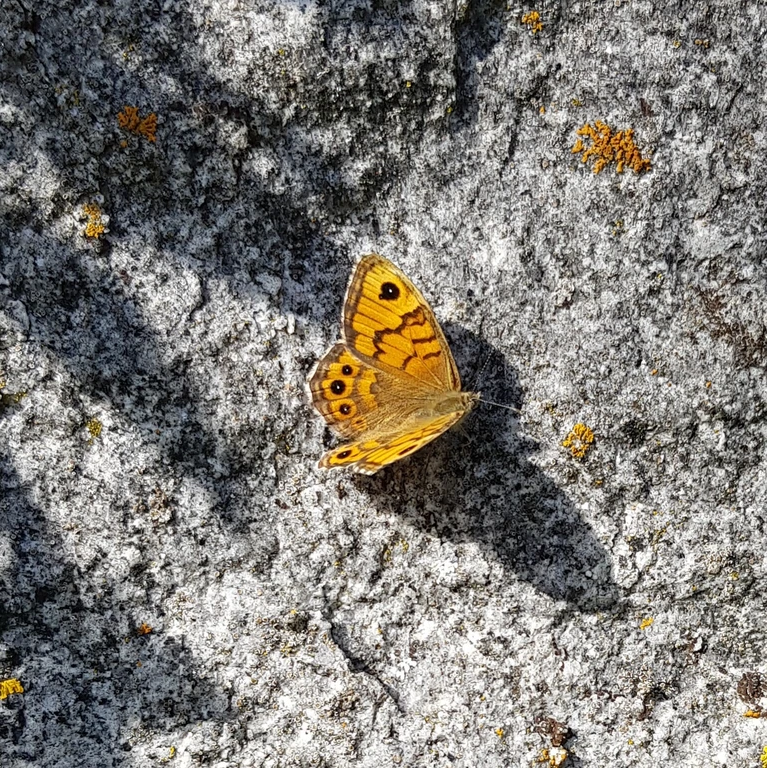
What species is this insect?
Lasiommata megera (also Pararge megera)
